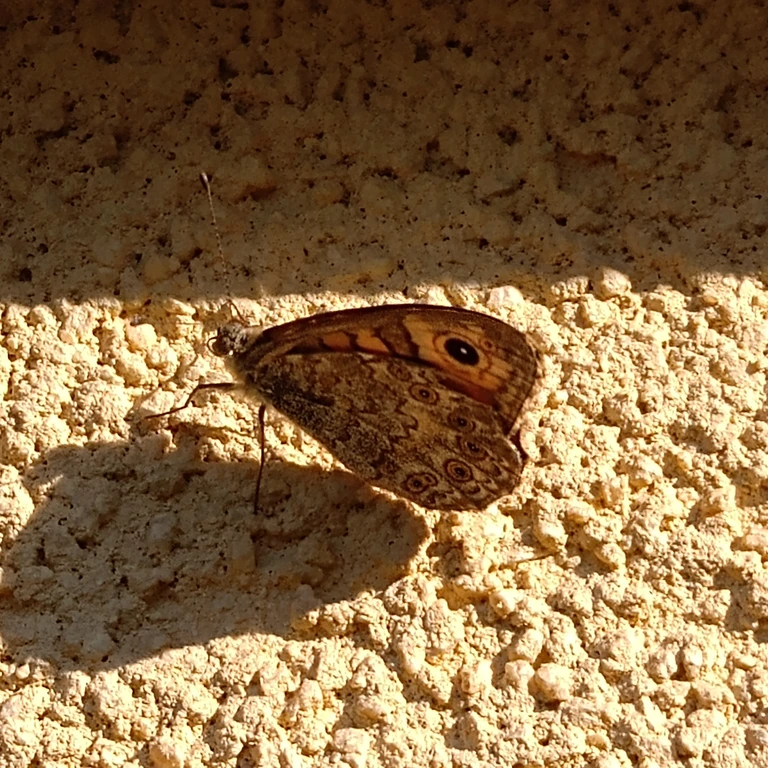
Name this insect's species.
Lasiommata megera (also Pararge megera)
